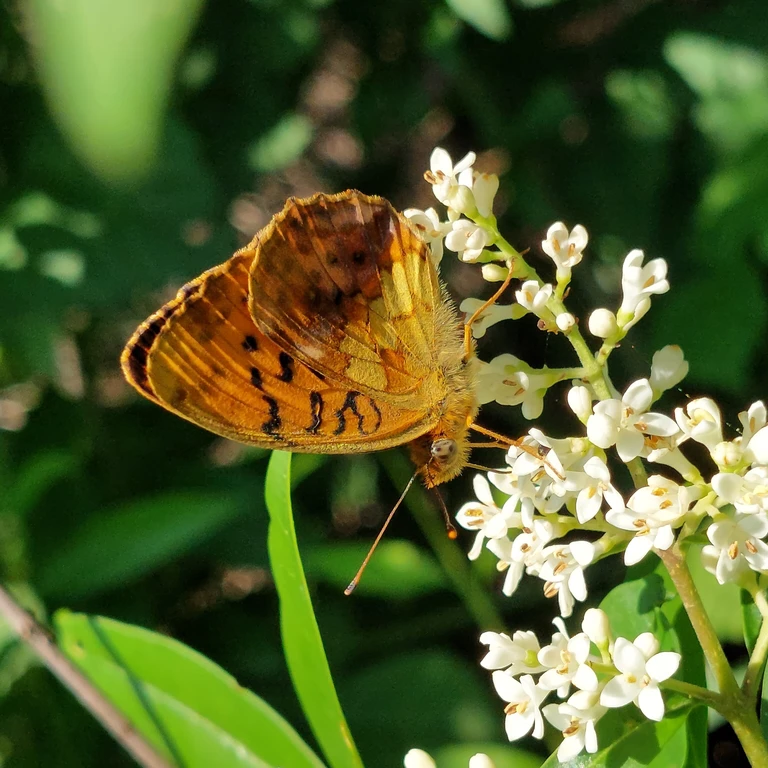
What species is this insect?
Brenthis daphne
